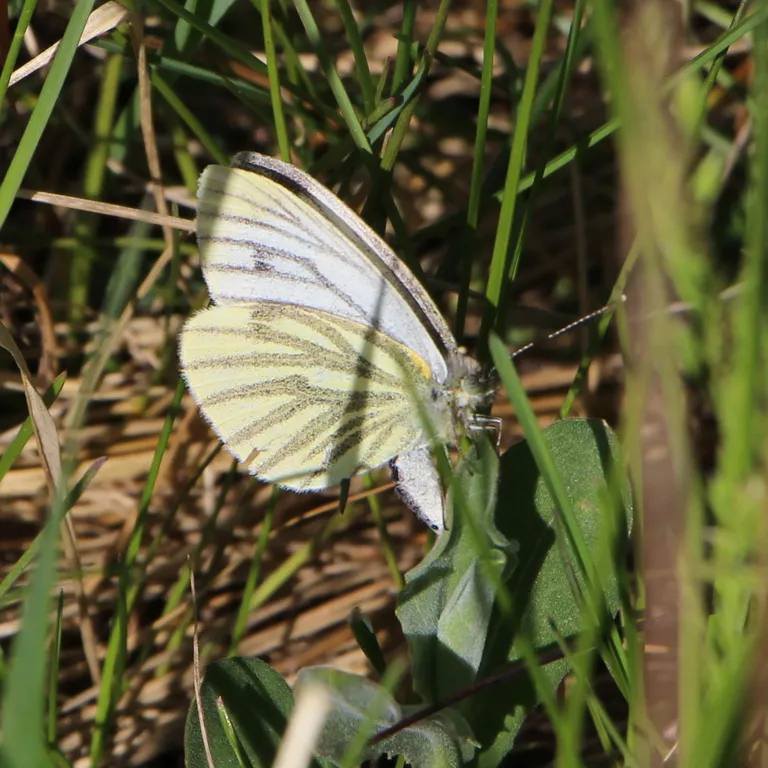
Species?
Pieris napi
